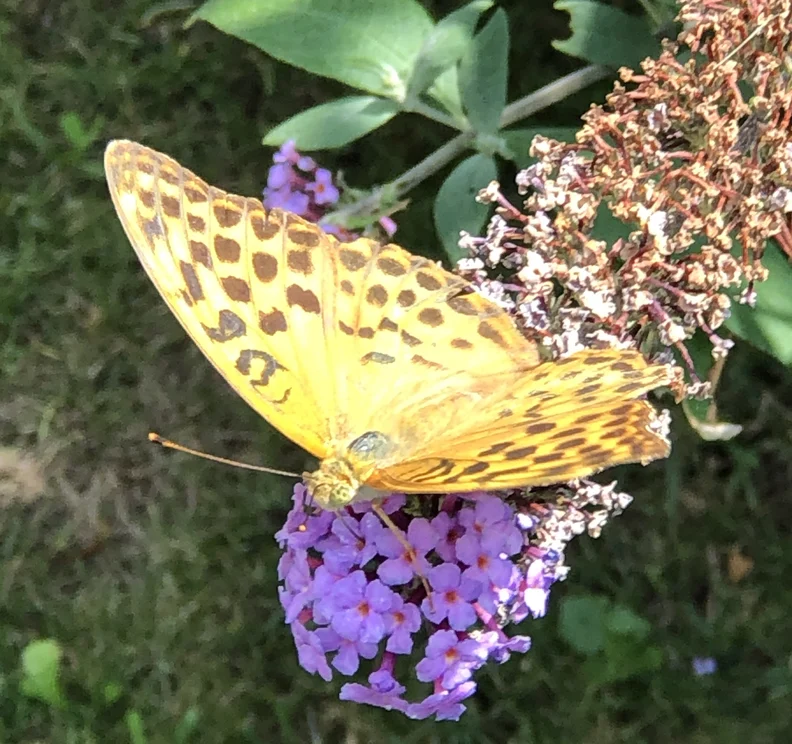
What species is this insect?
Argynnis paphia
